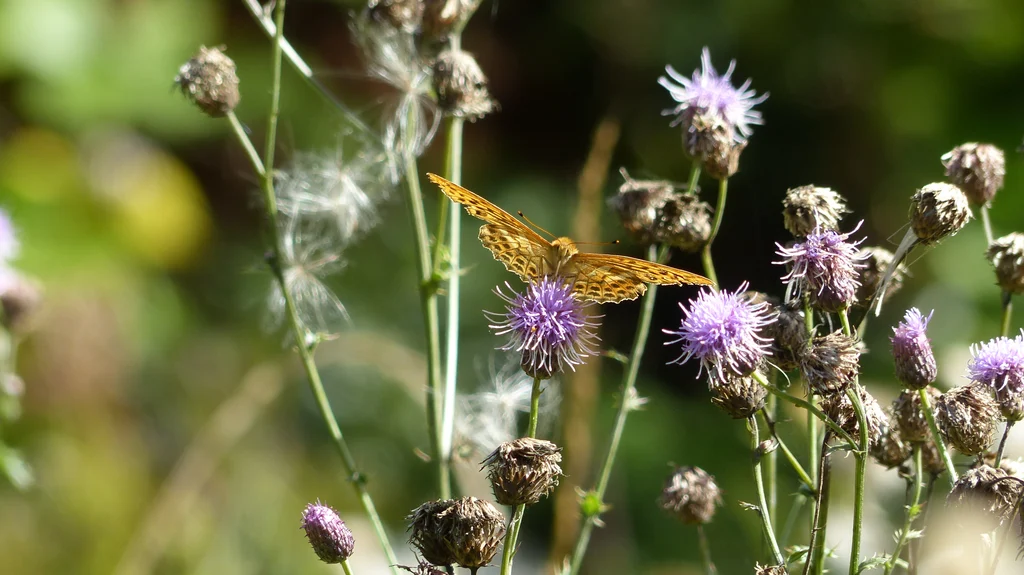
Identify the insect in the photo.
Argynnis paphia
